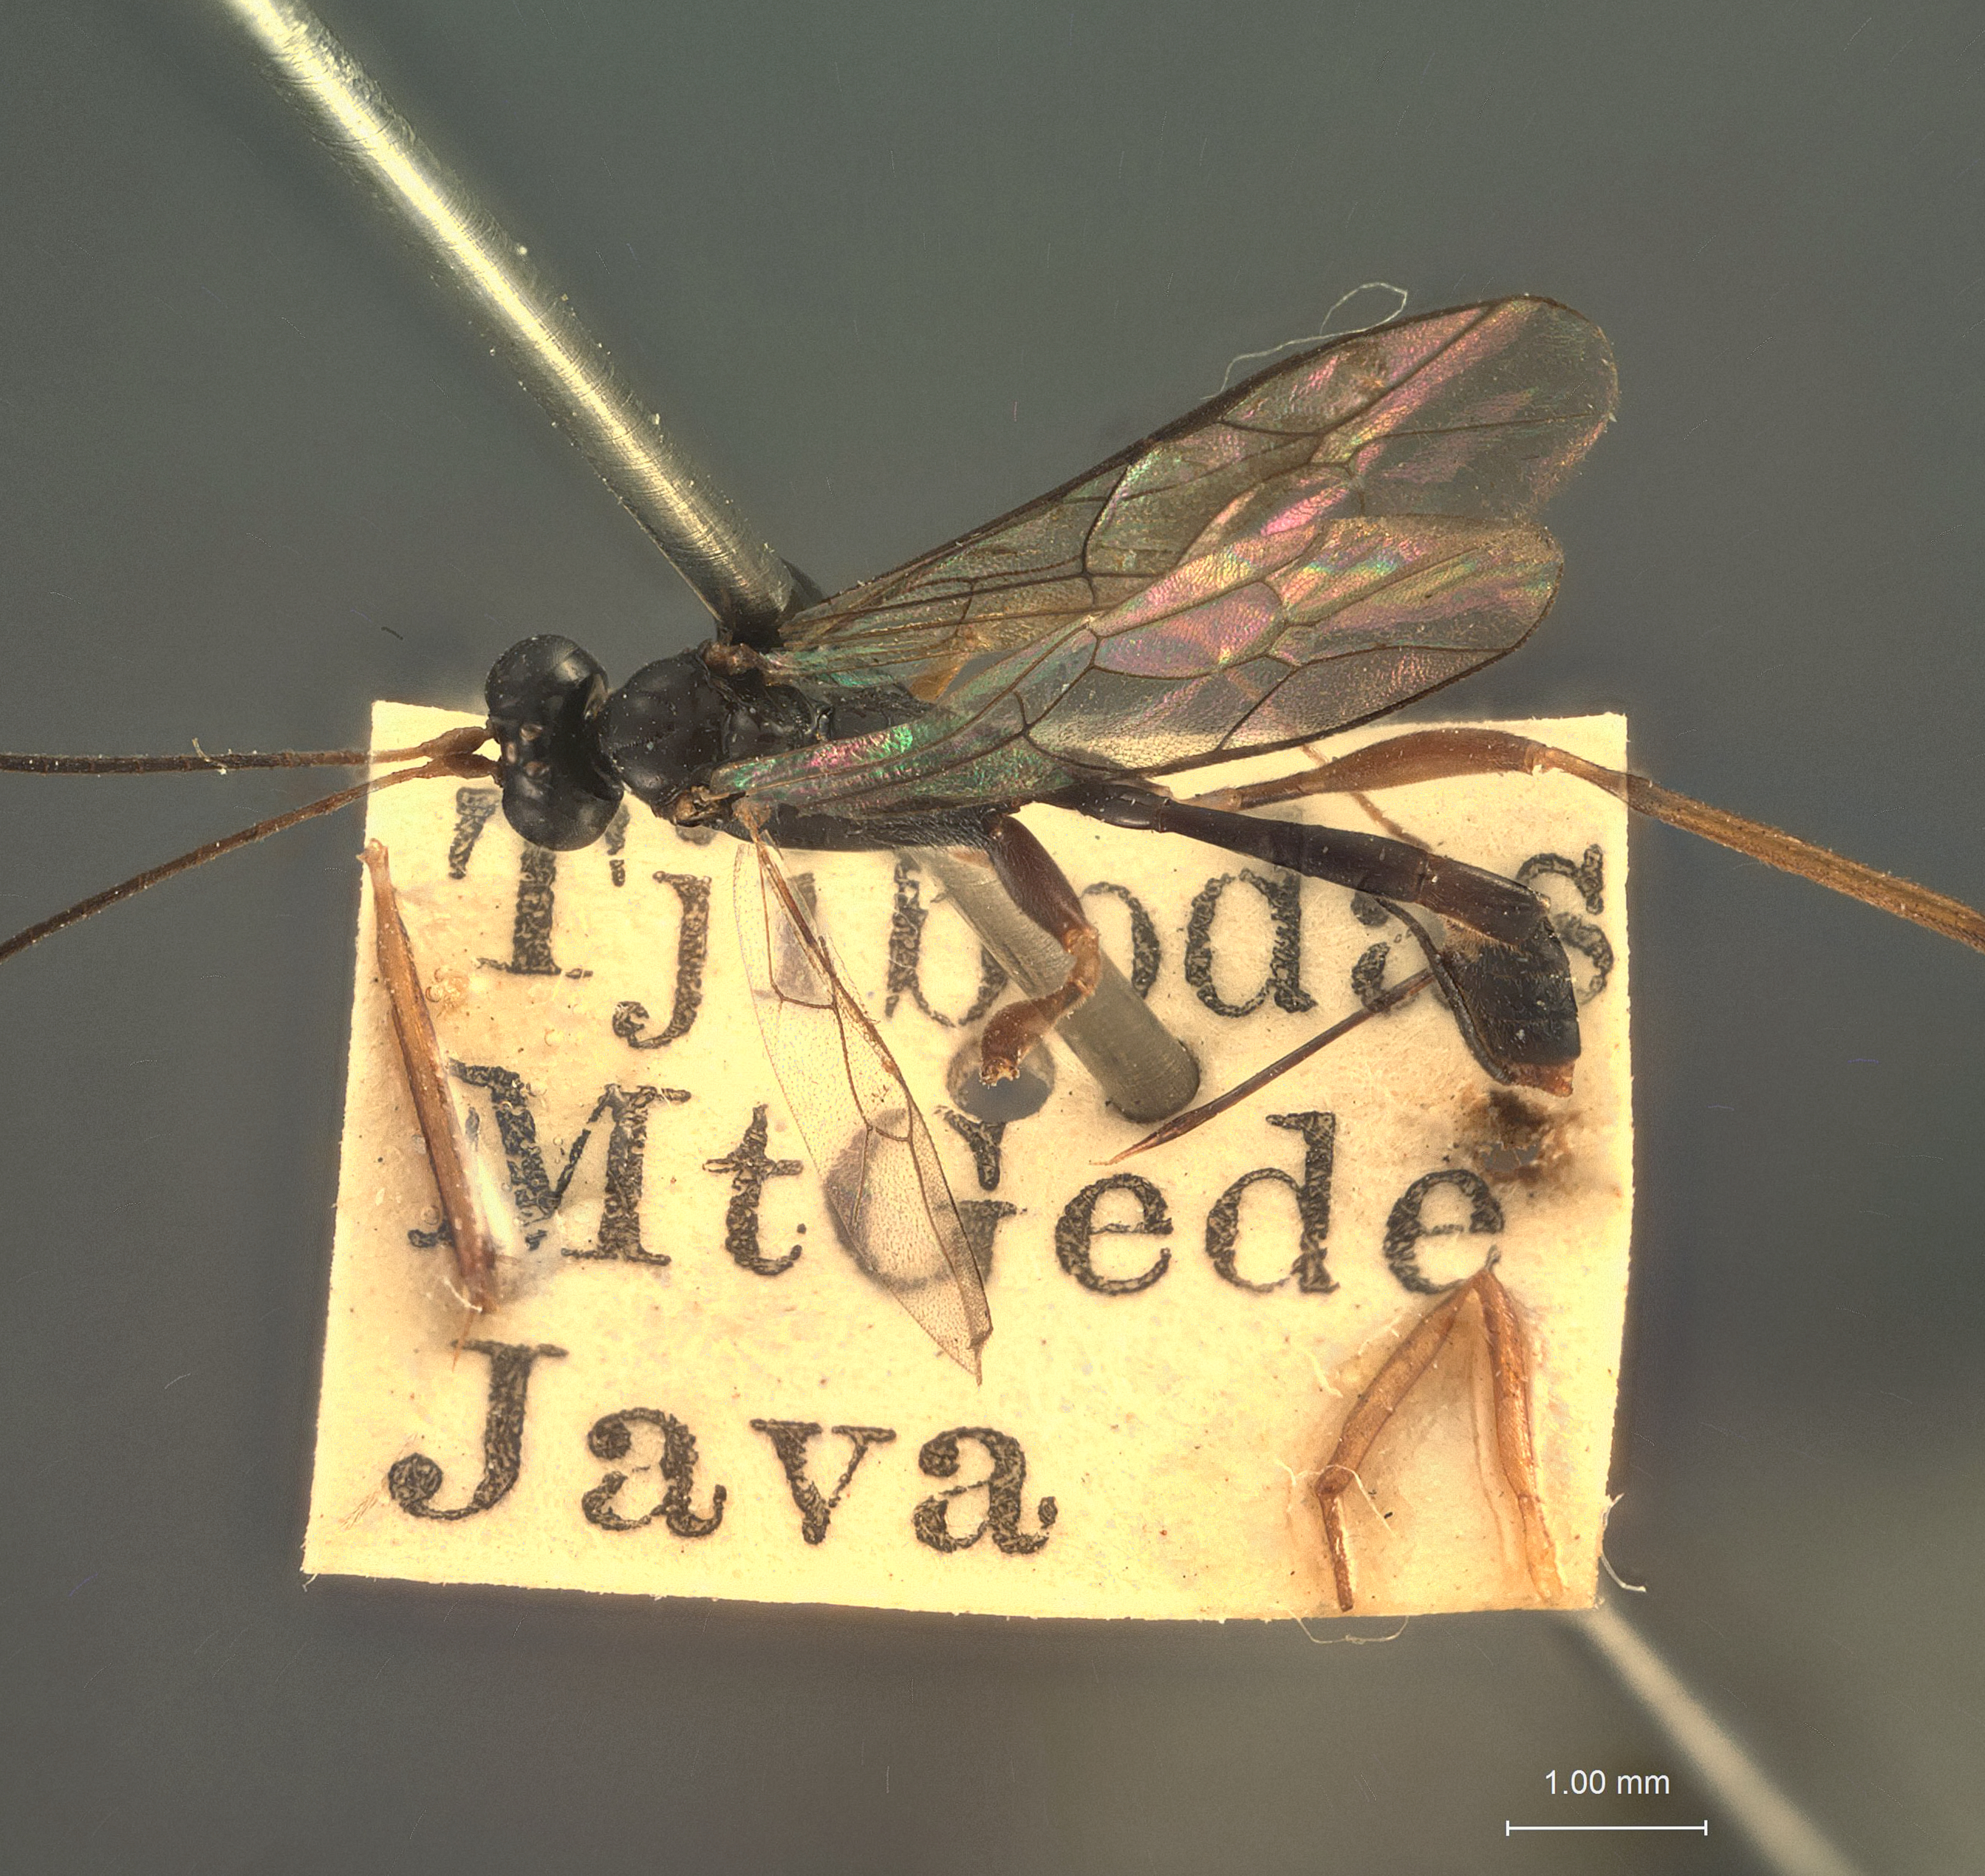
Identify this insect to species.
Chriodes mattus
